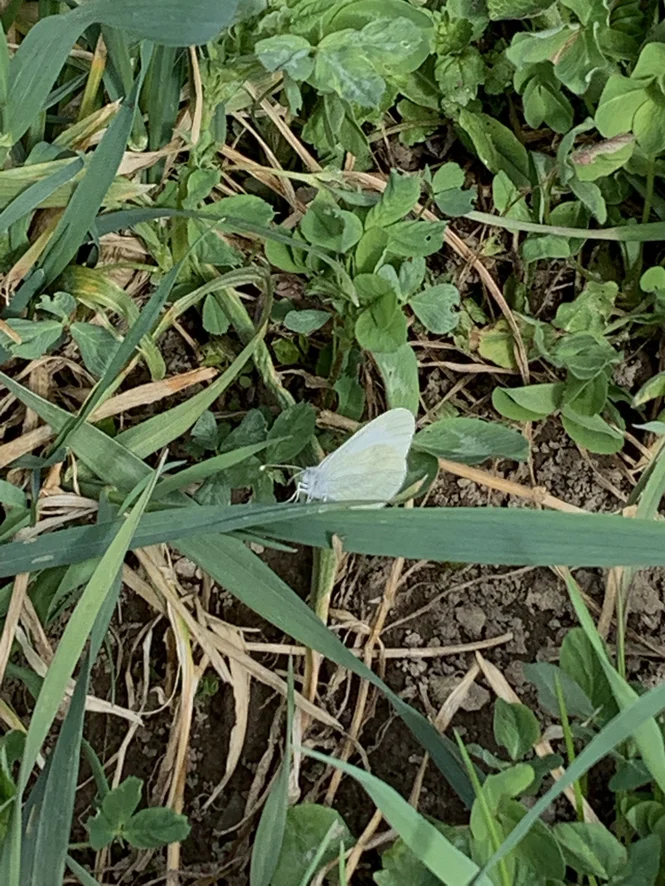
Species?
Leptidea sinapis/juvernica
